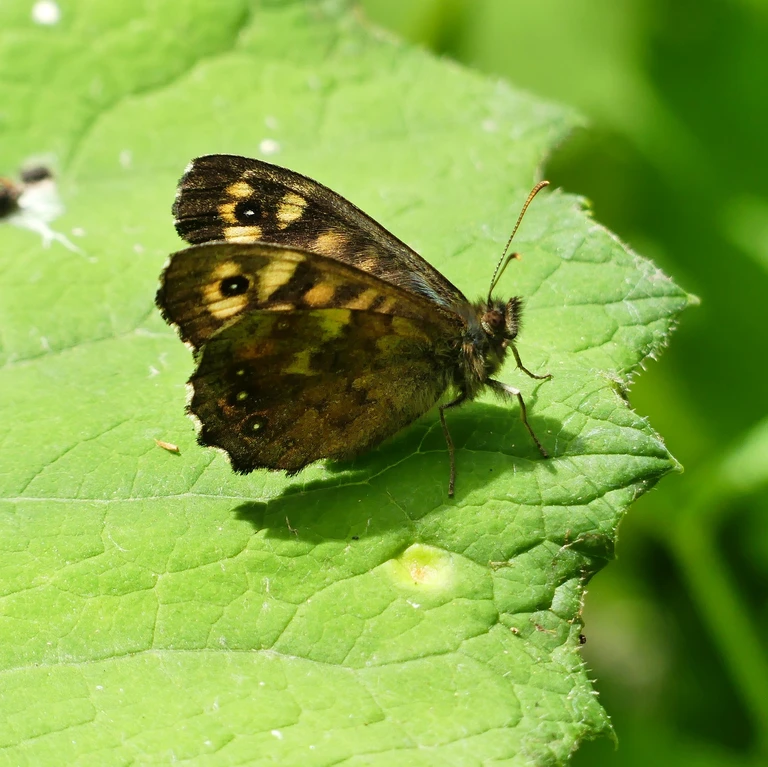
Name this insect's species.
Pararge aegeria
